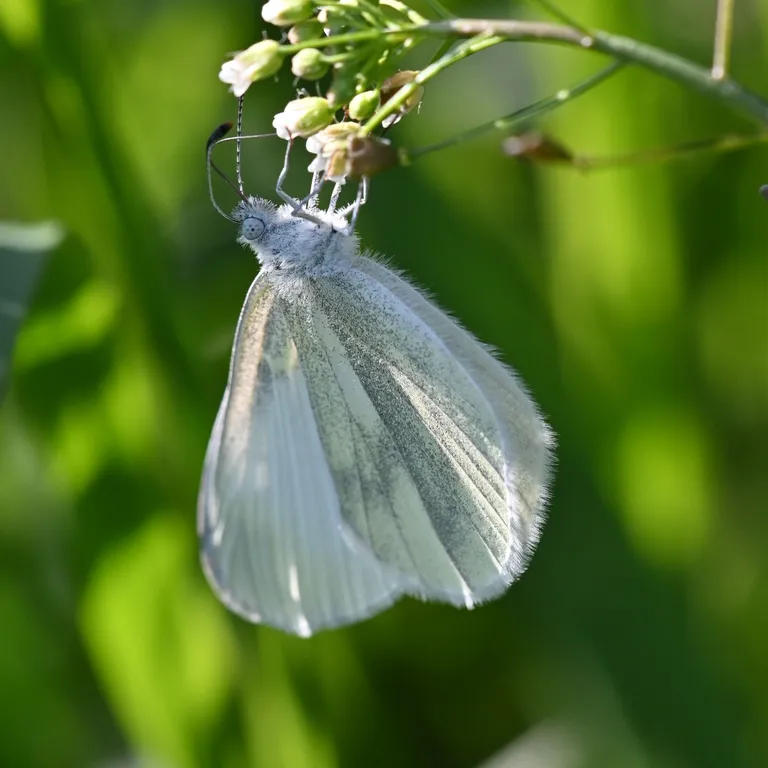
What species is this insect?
Leptidea sinapis/juvernica
